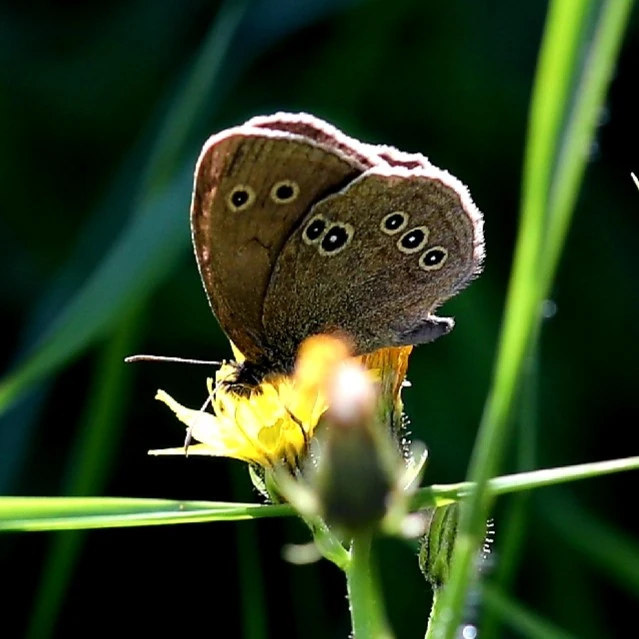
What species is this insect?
Aphantopus hyperantus
